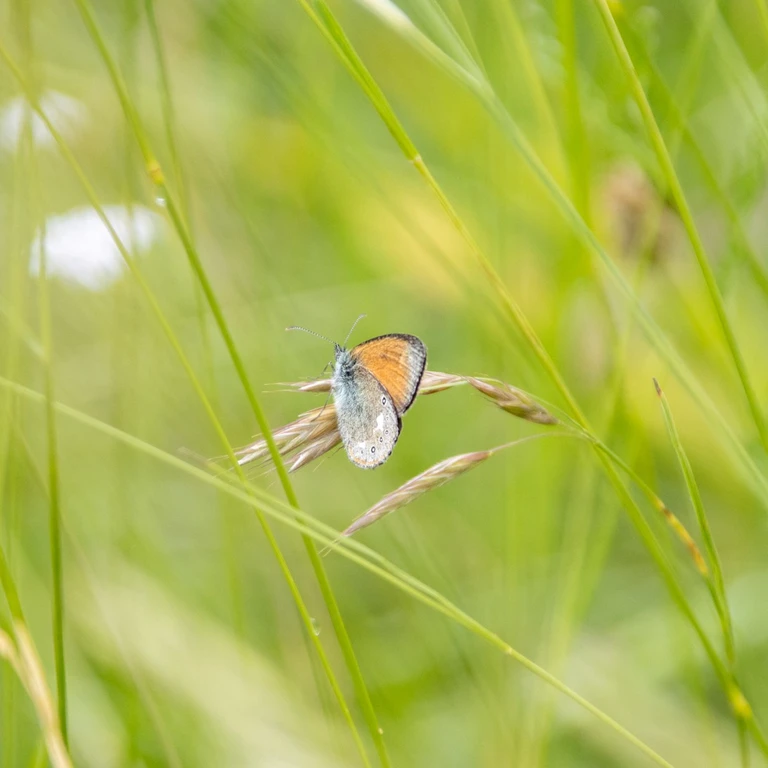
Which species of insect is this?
Coenonympha glycerion (also Coenonympha iphis)
